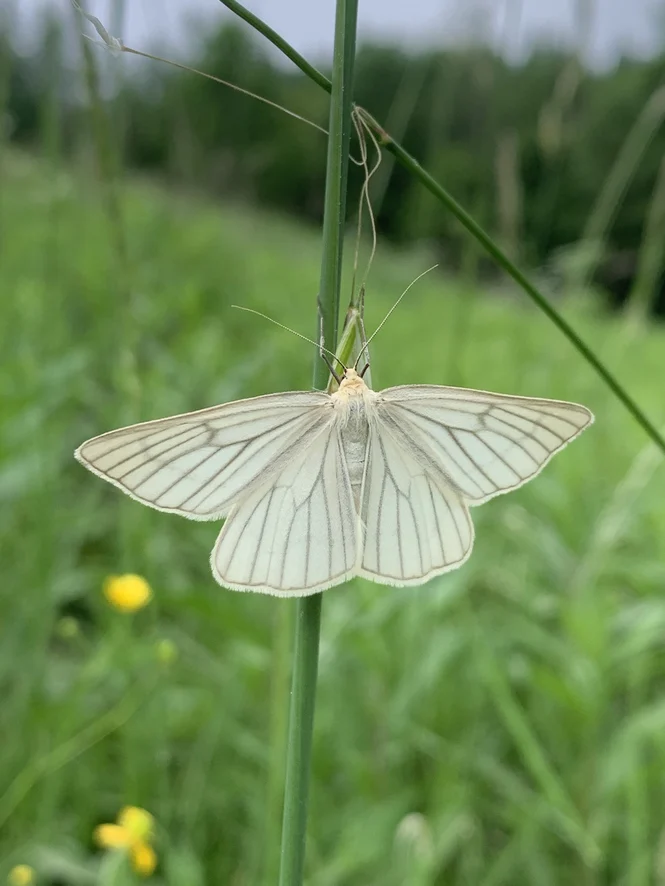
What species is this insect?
Siona lineata
